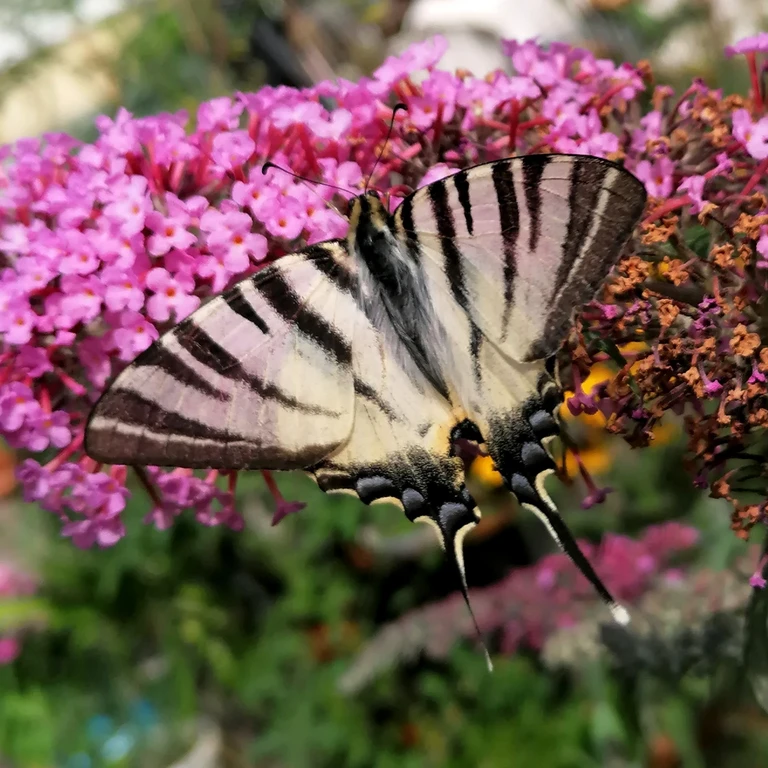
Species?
Iphiclides podalirius
